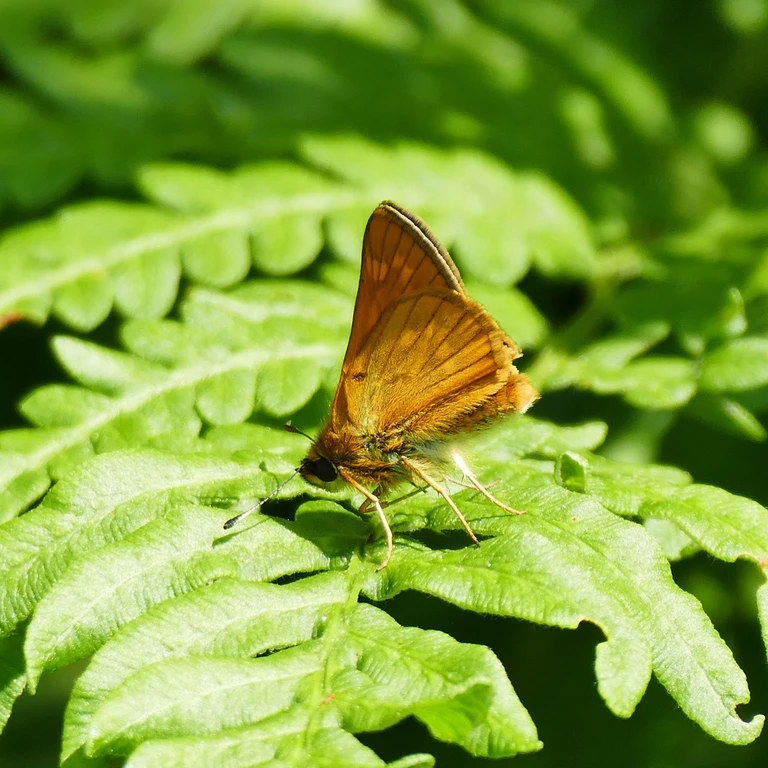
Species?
Ochlodes sylvanus (also Ochlodes venata)
